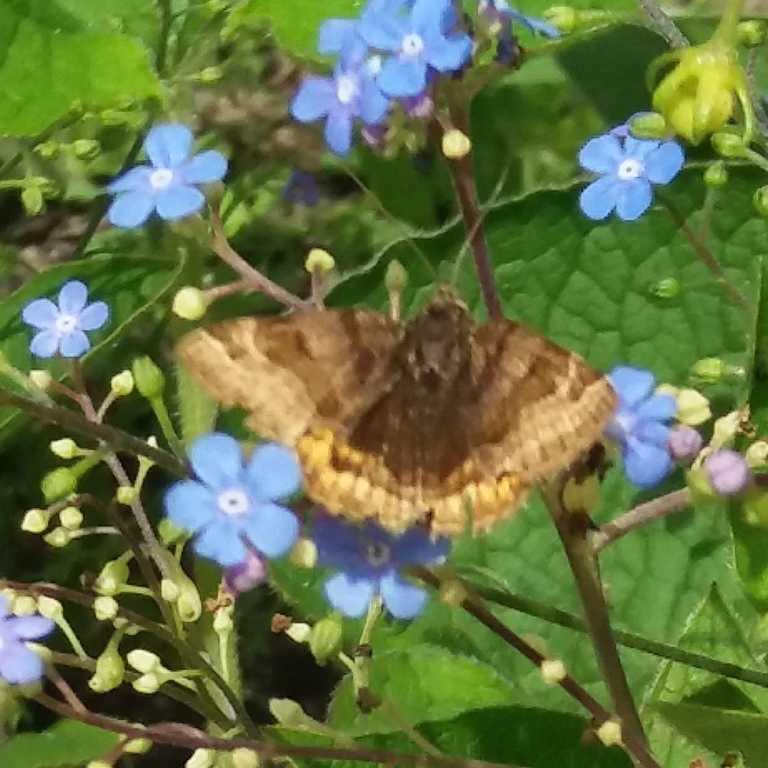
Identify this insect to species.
Euclidia glyphica
